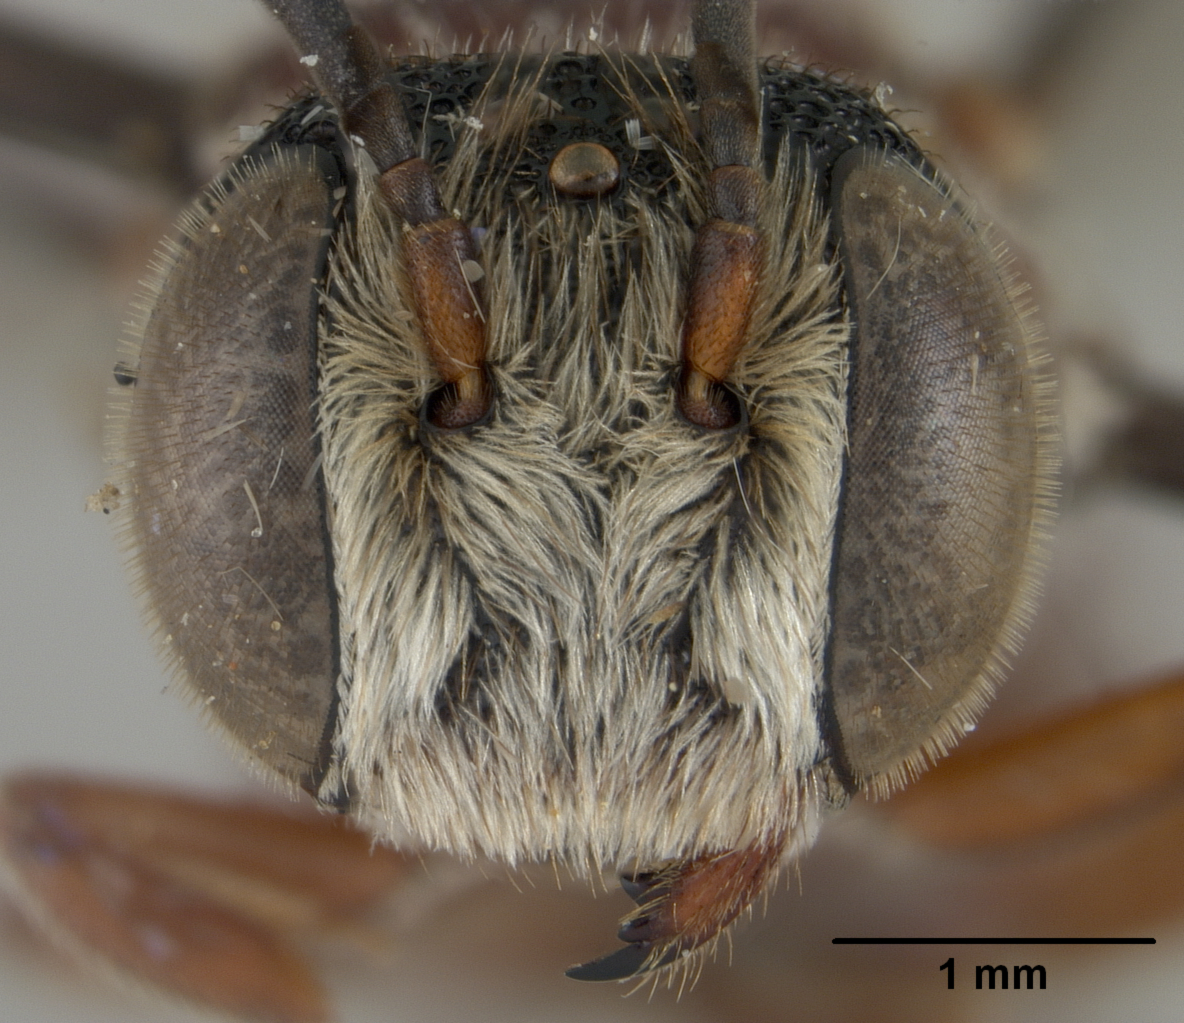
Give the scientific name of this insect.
Coelioxys cisnerosi
